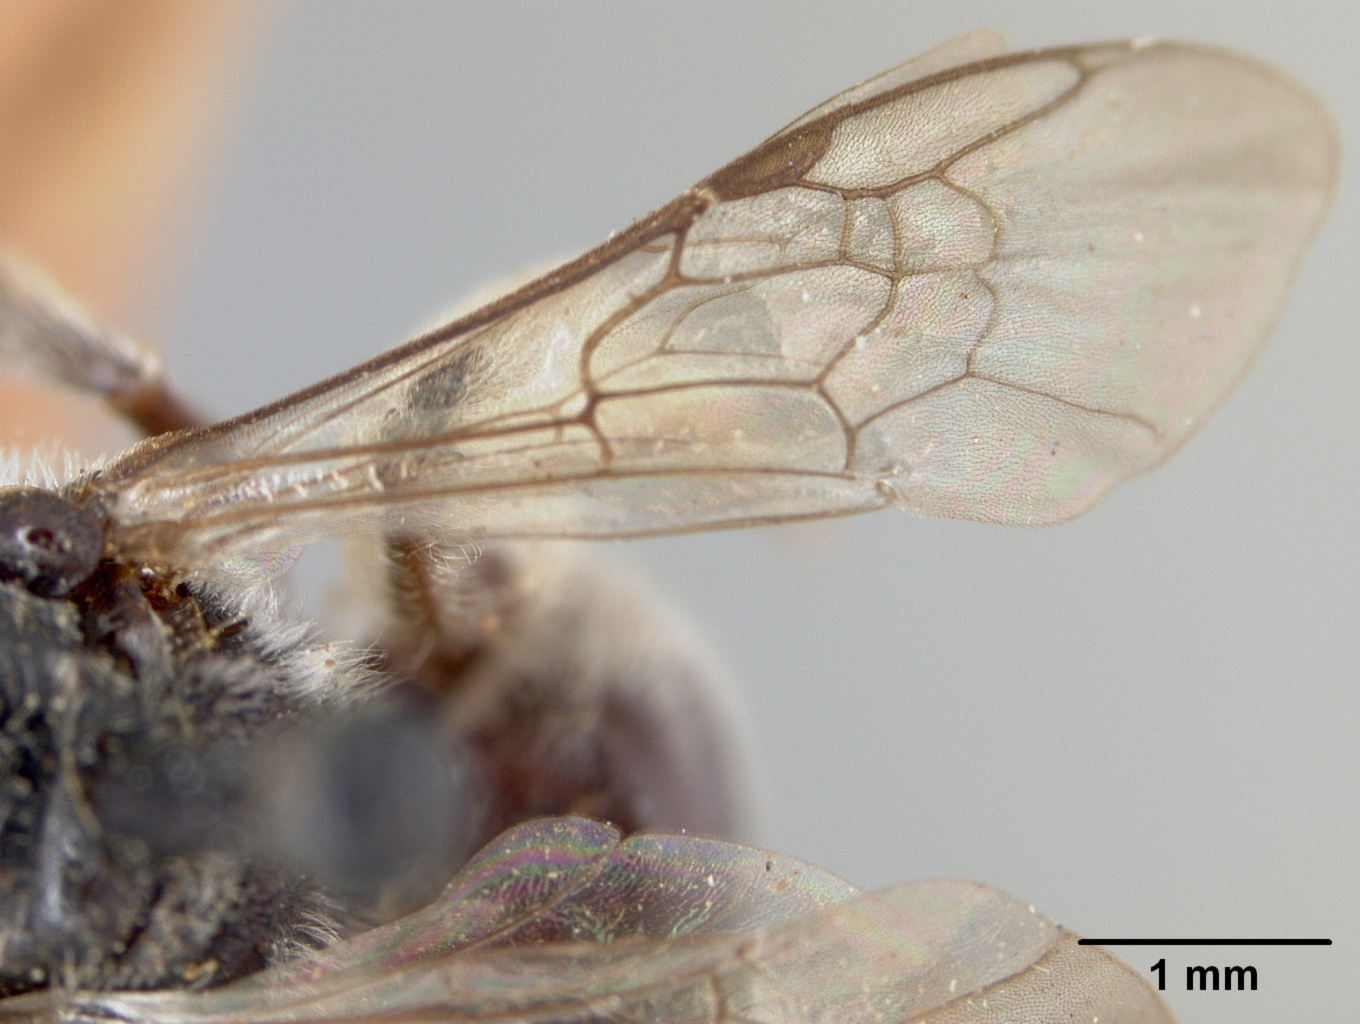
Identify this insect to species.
Halictus moffati
